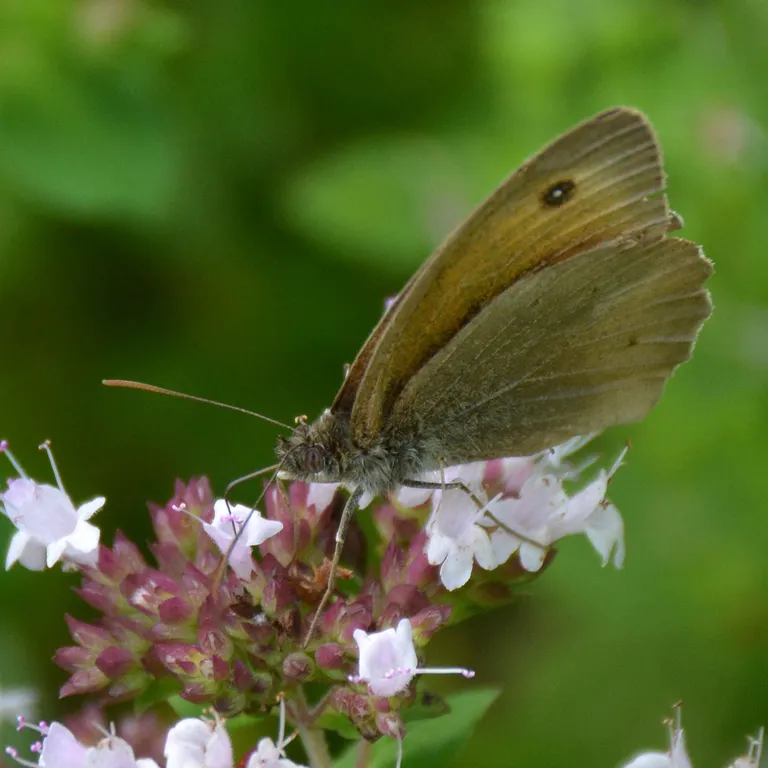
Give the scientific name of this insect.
Maniola jurtina
